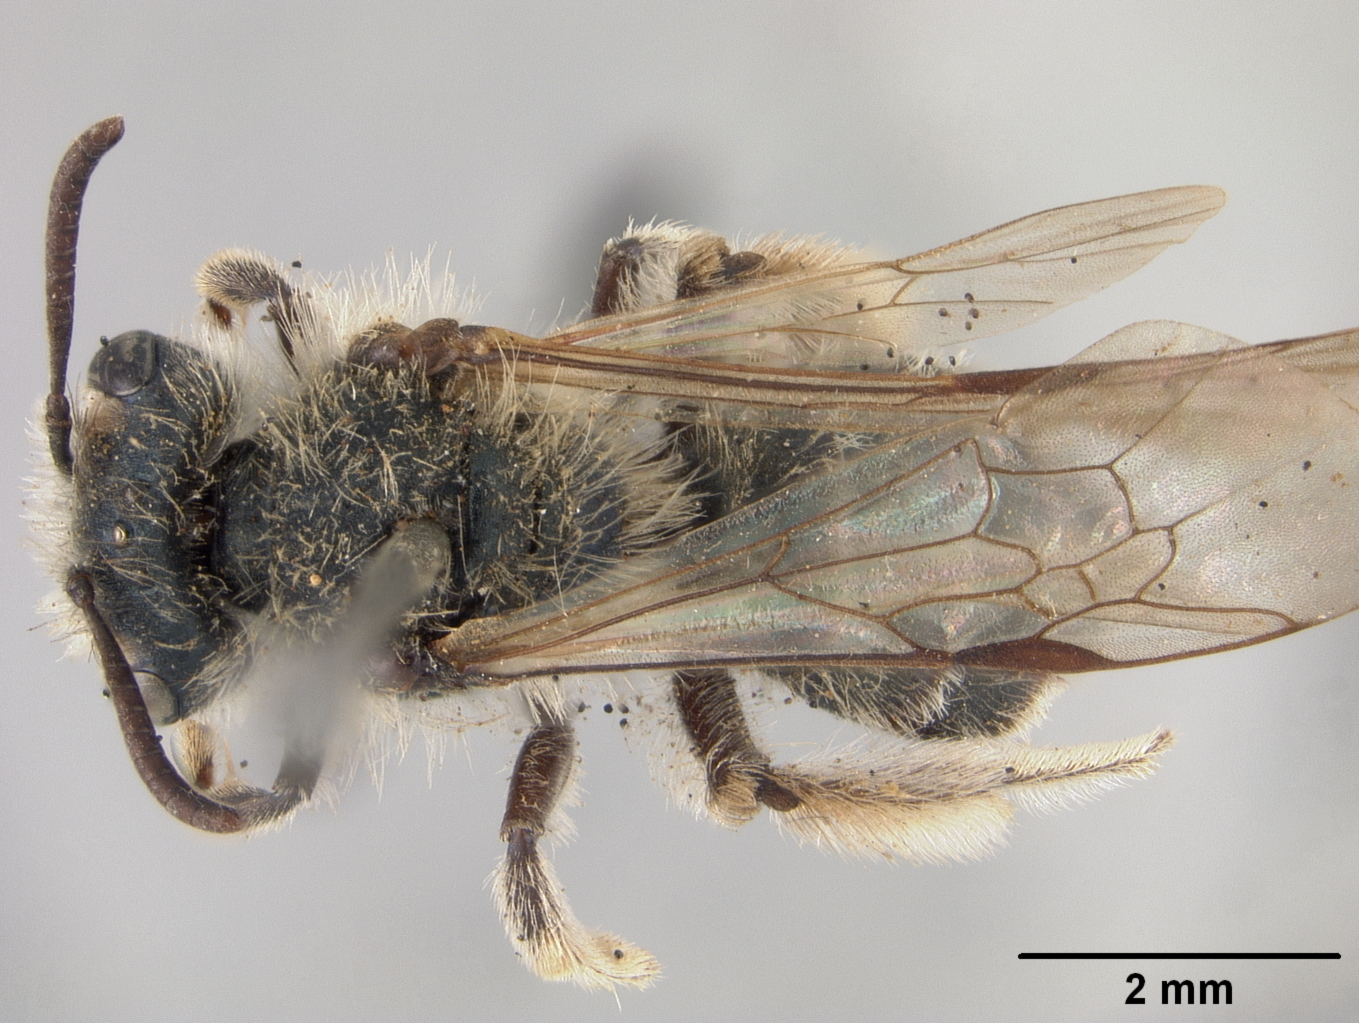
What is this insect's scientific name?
Andrena blandula
